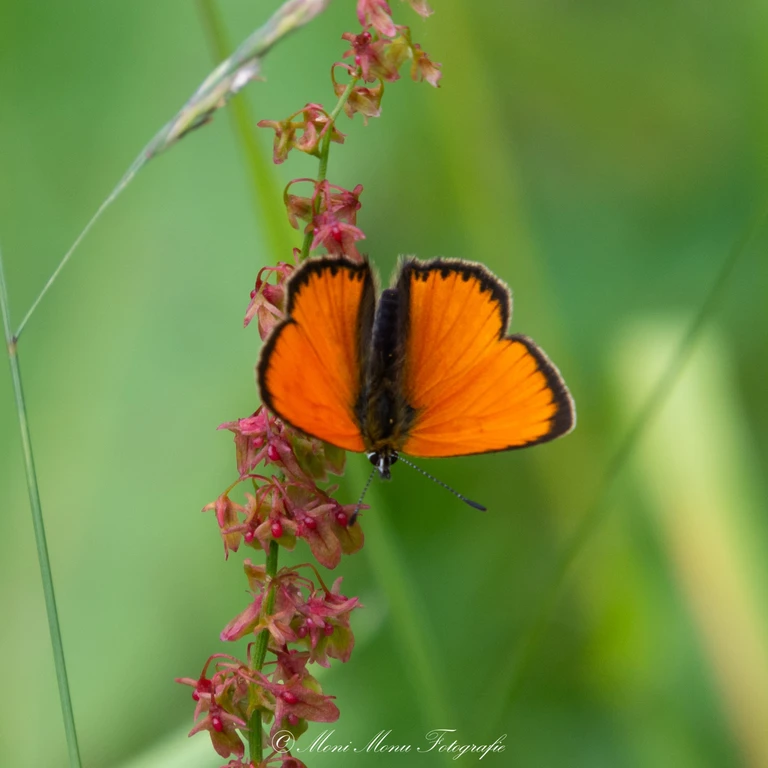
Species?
Lycaena virgaureae
